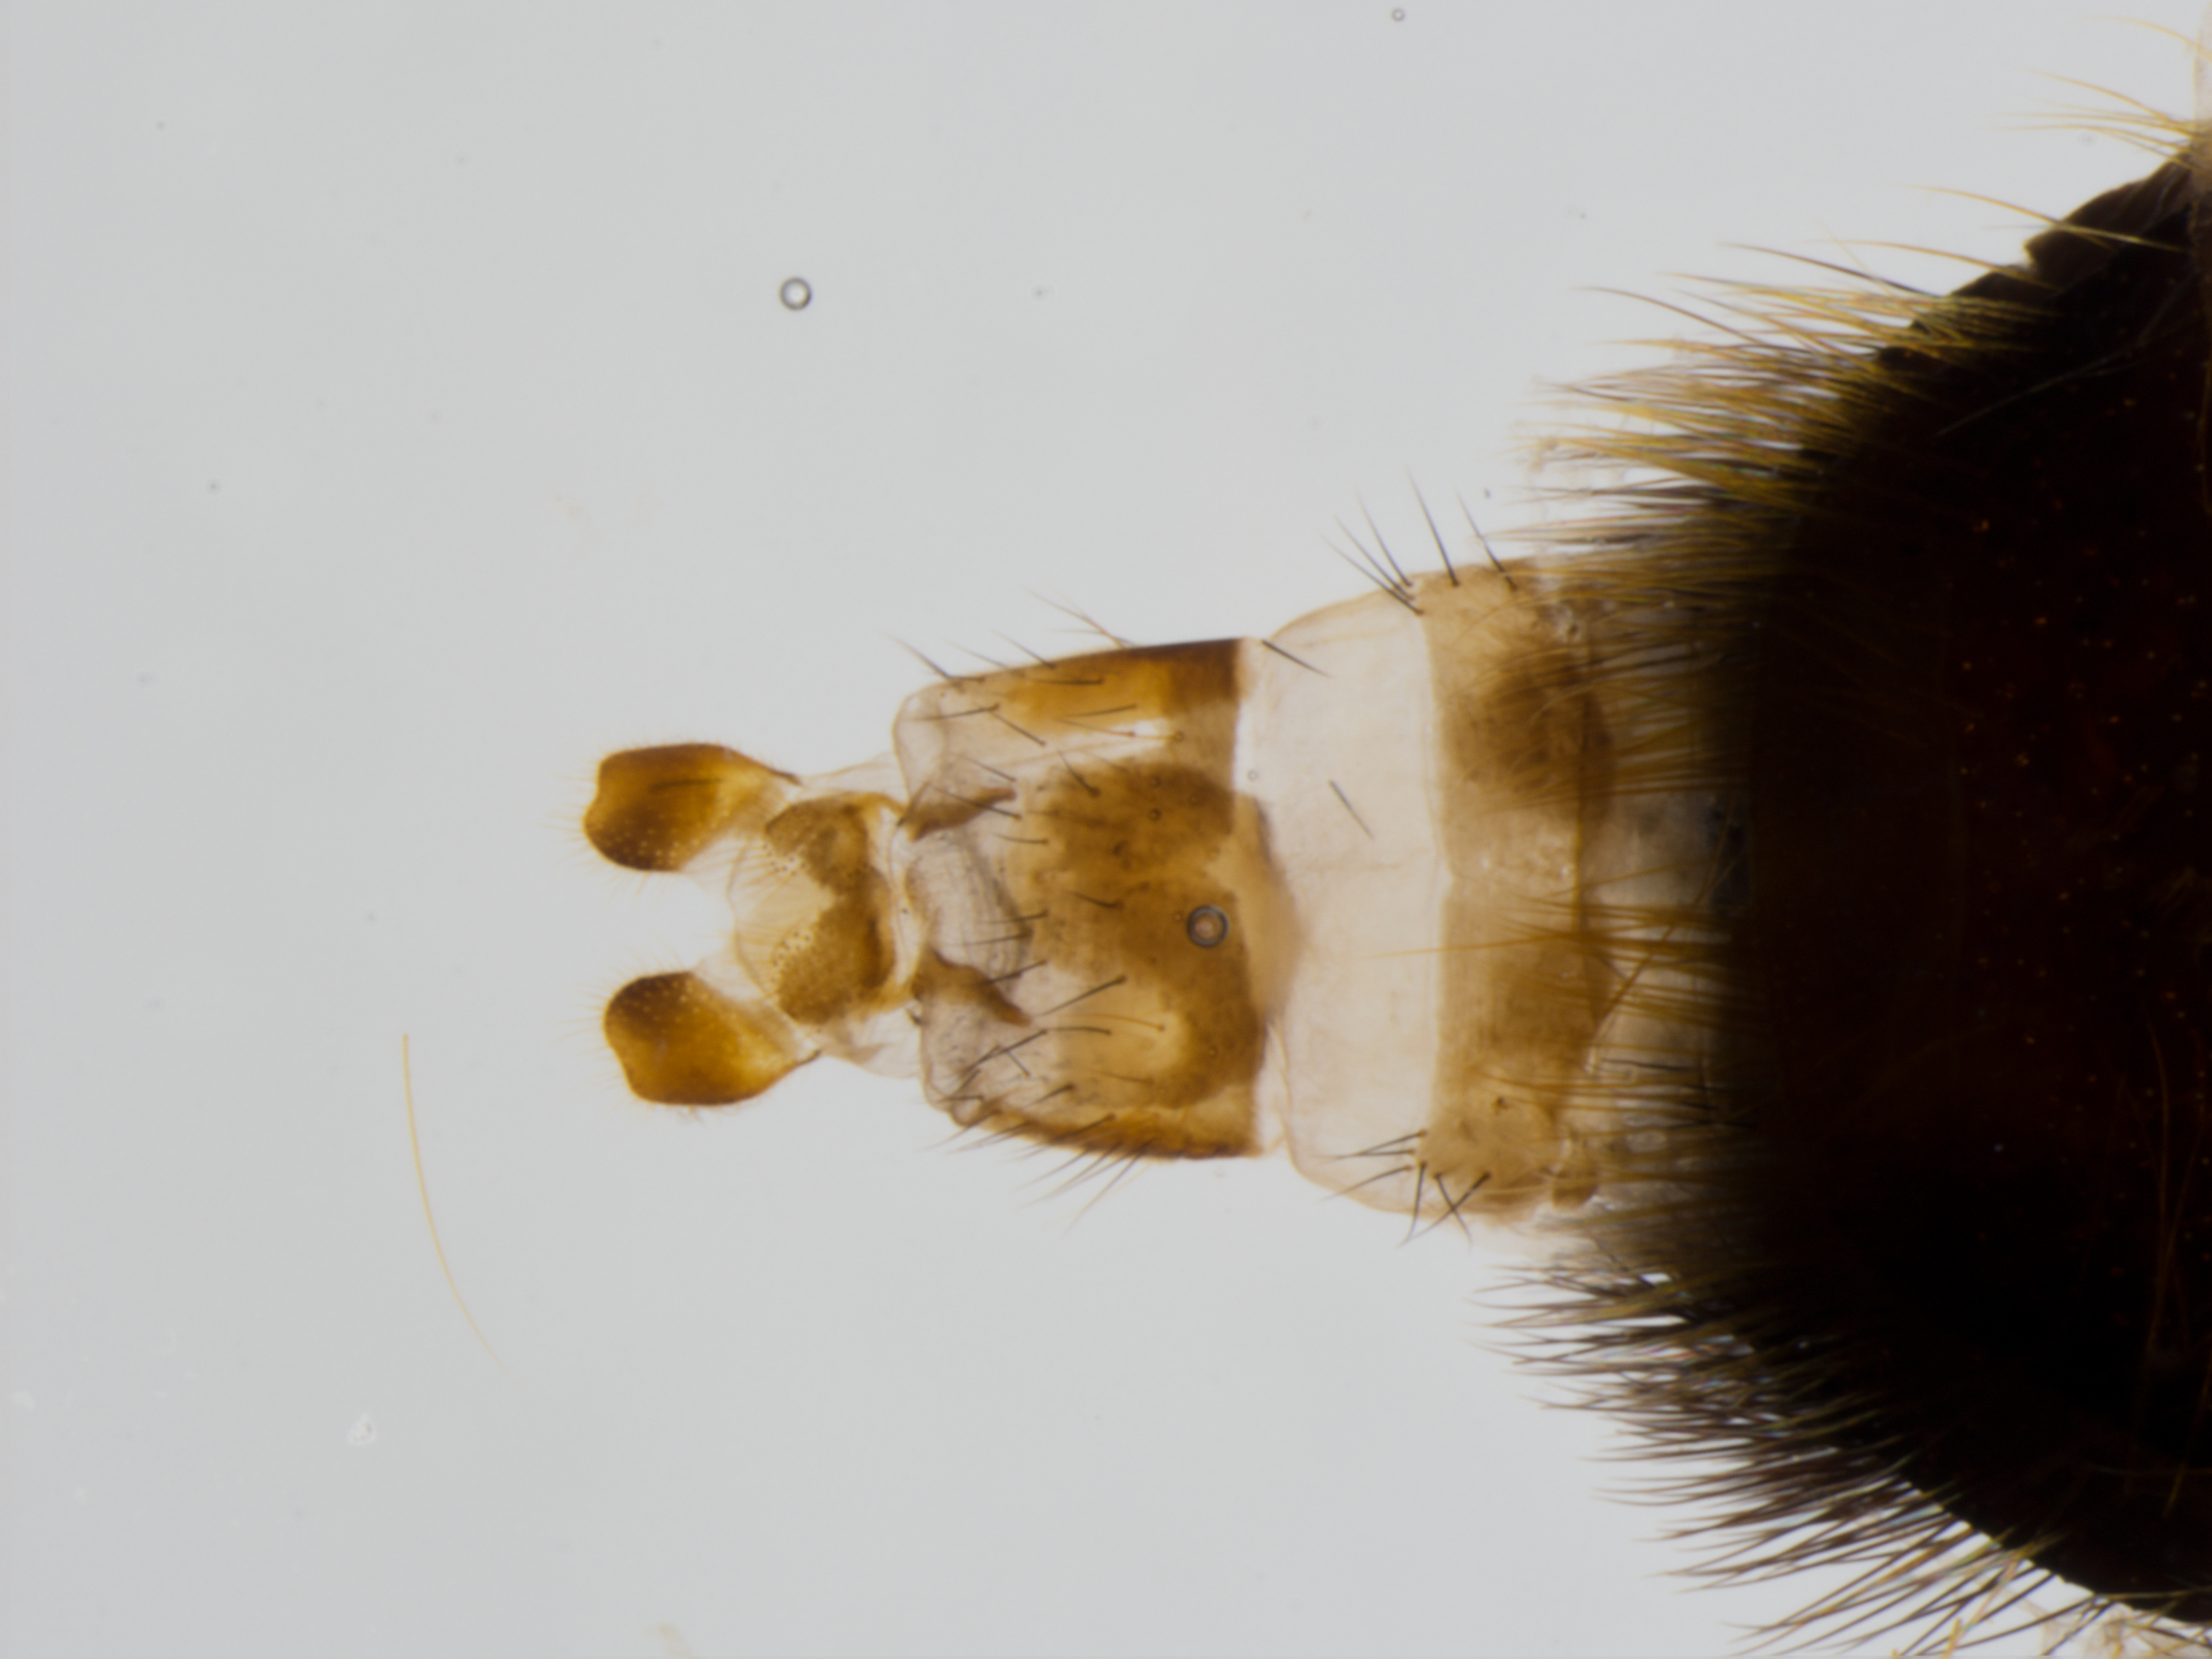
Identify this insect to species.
Aneriophora aureorufa
